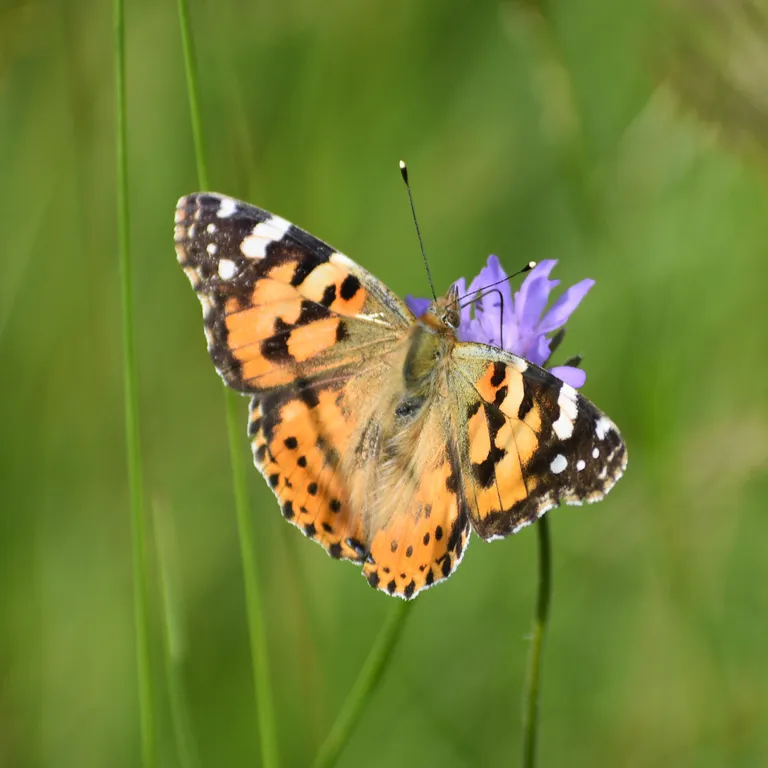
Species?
Vanessa cardui
